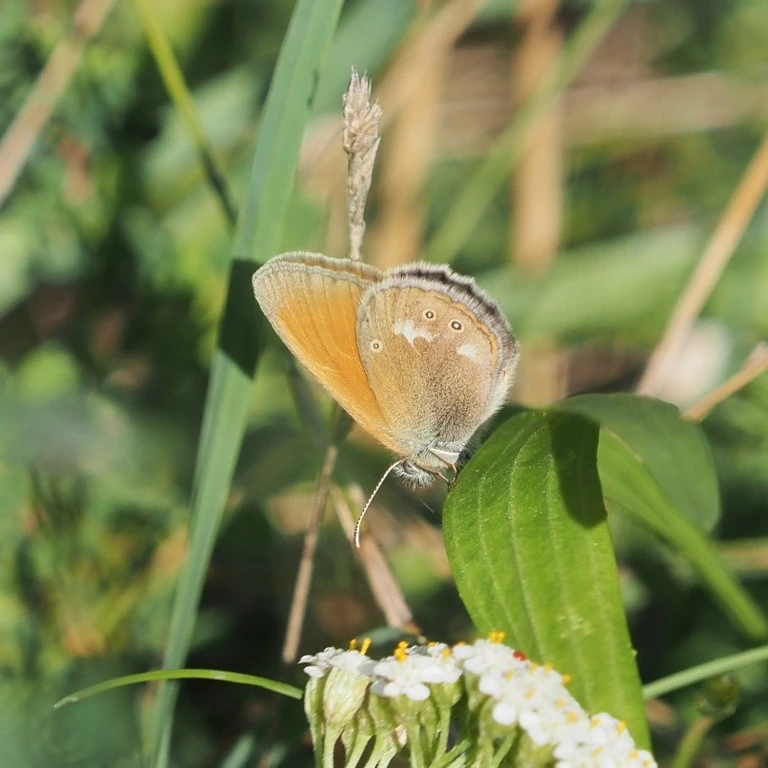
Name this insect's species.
Coenonympha glycerion (also Coenonympha iphis)
